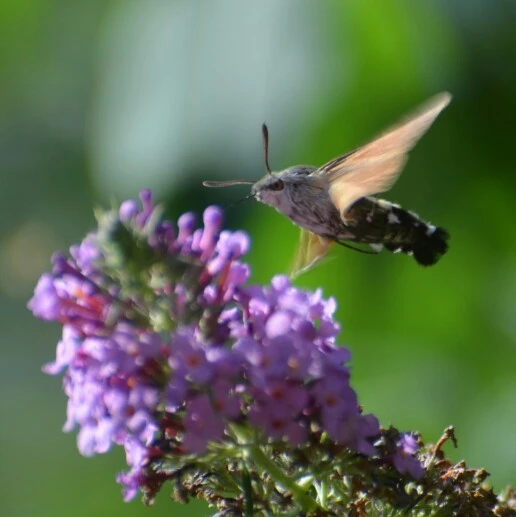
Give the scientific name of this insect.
Macroglossum stellatarum
